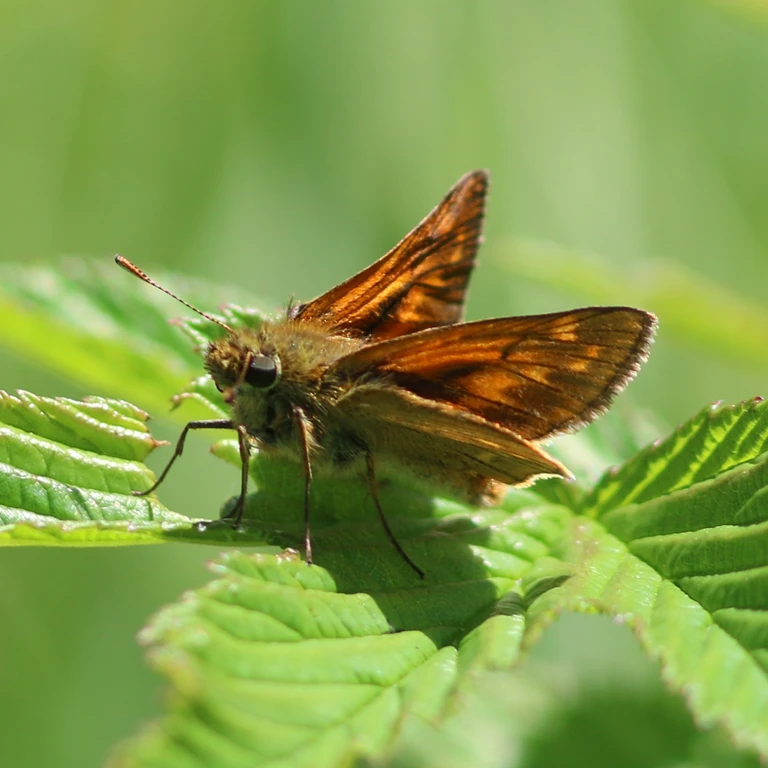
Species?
Ochlodes sylvanus (also Ochlodes venata)
